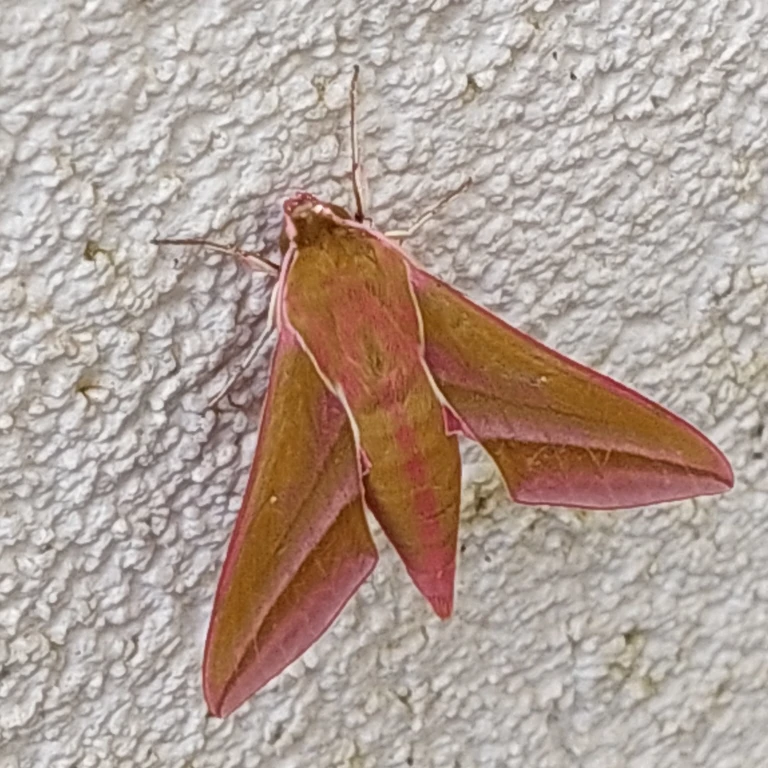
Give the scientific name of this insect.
Deilephila elpenor
